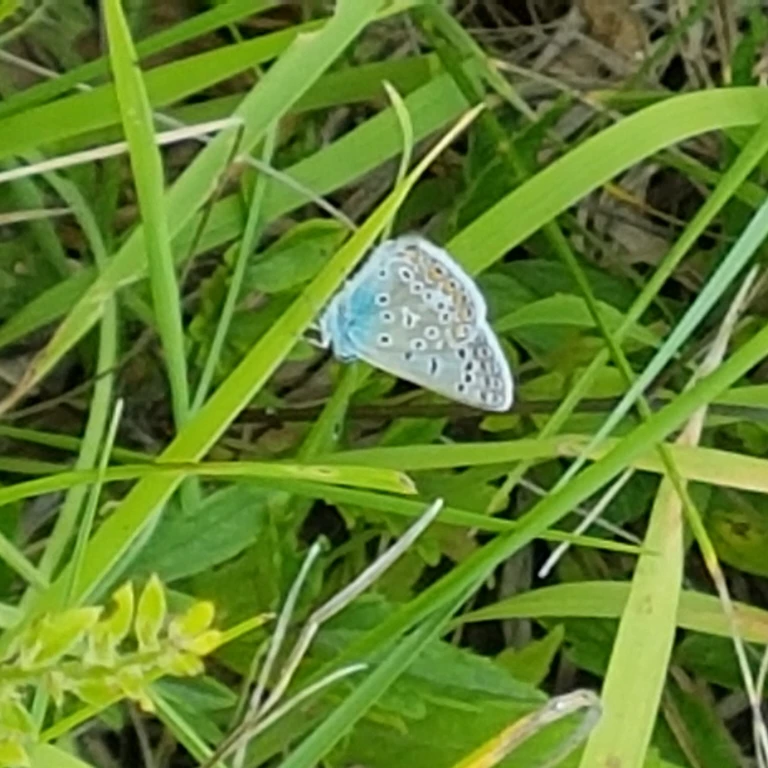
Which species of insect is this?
Polyommatus icarus
